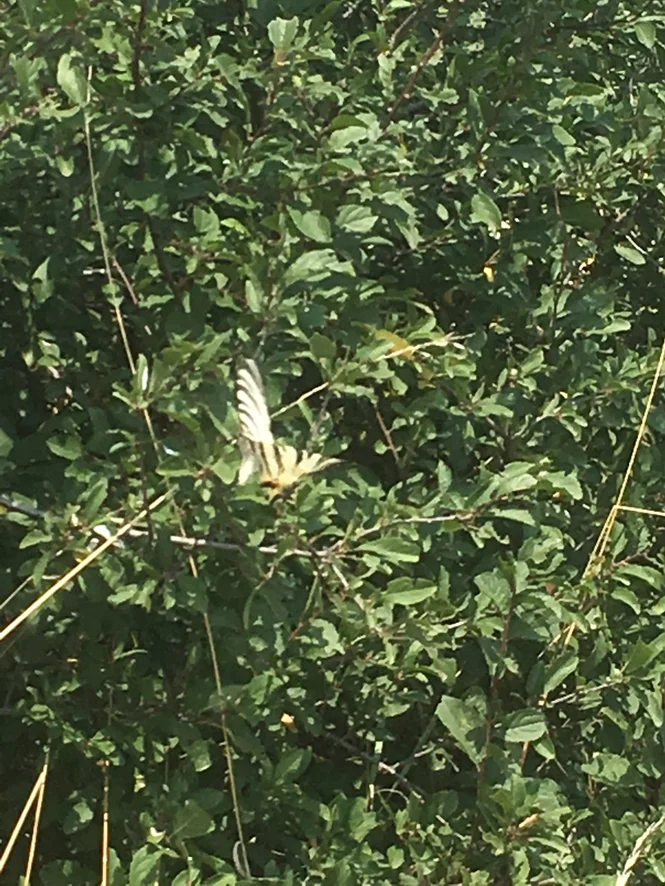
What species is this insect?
Iphiclides podalirius
